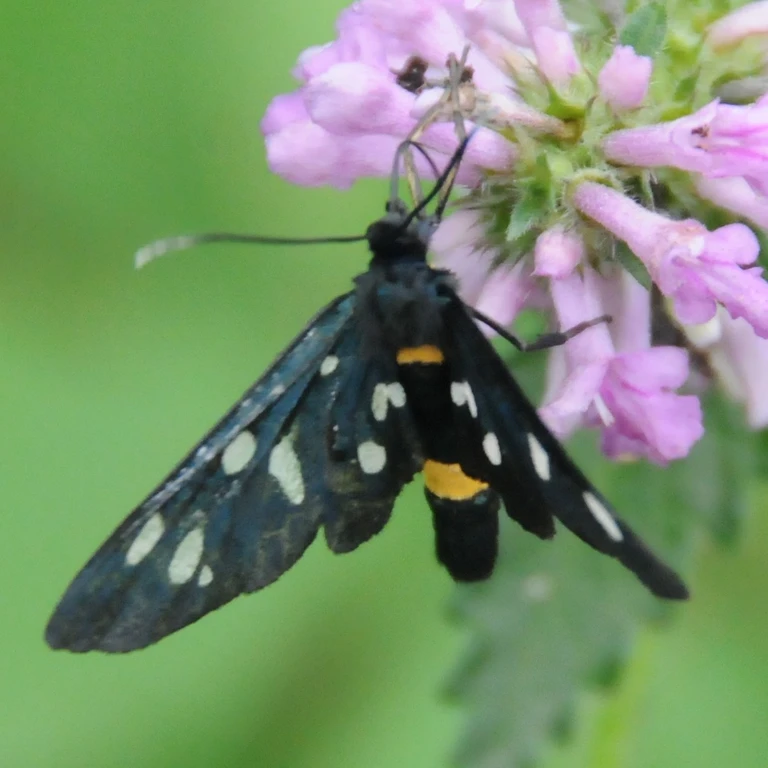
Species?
Amata phegea
